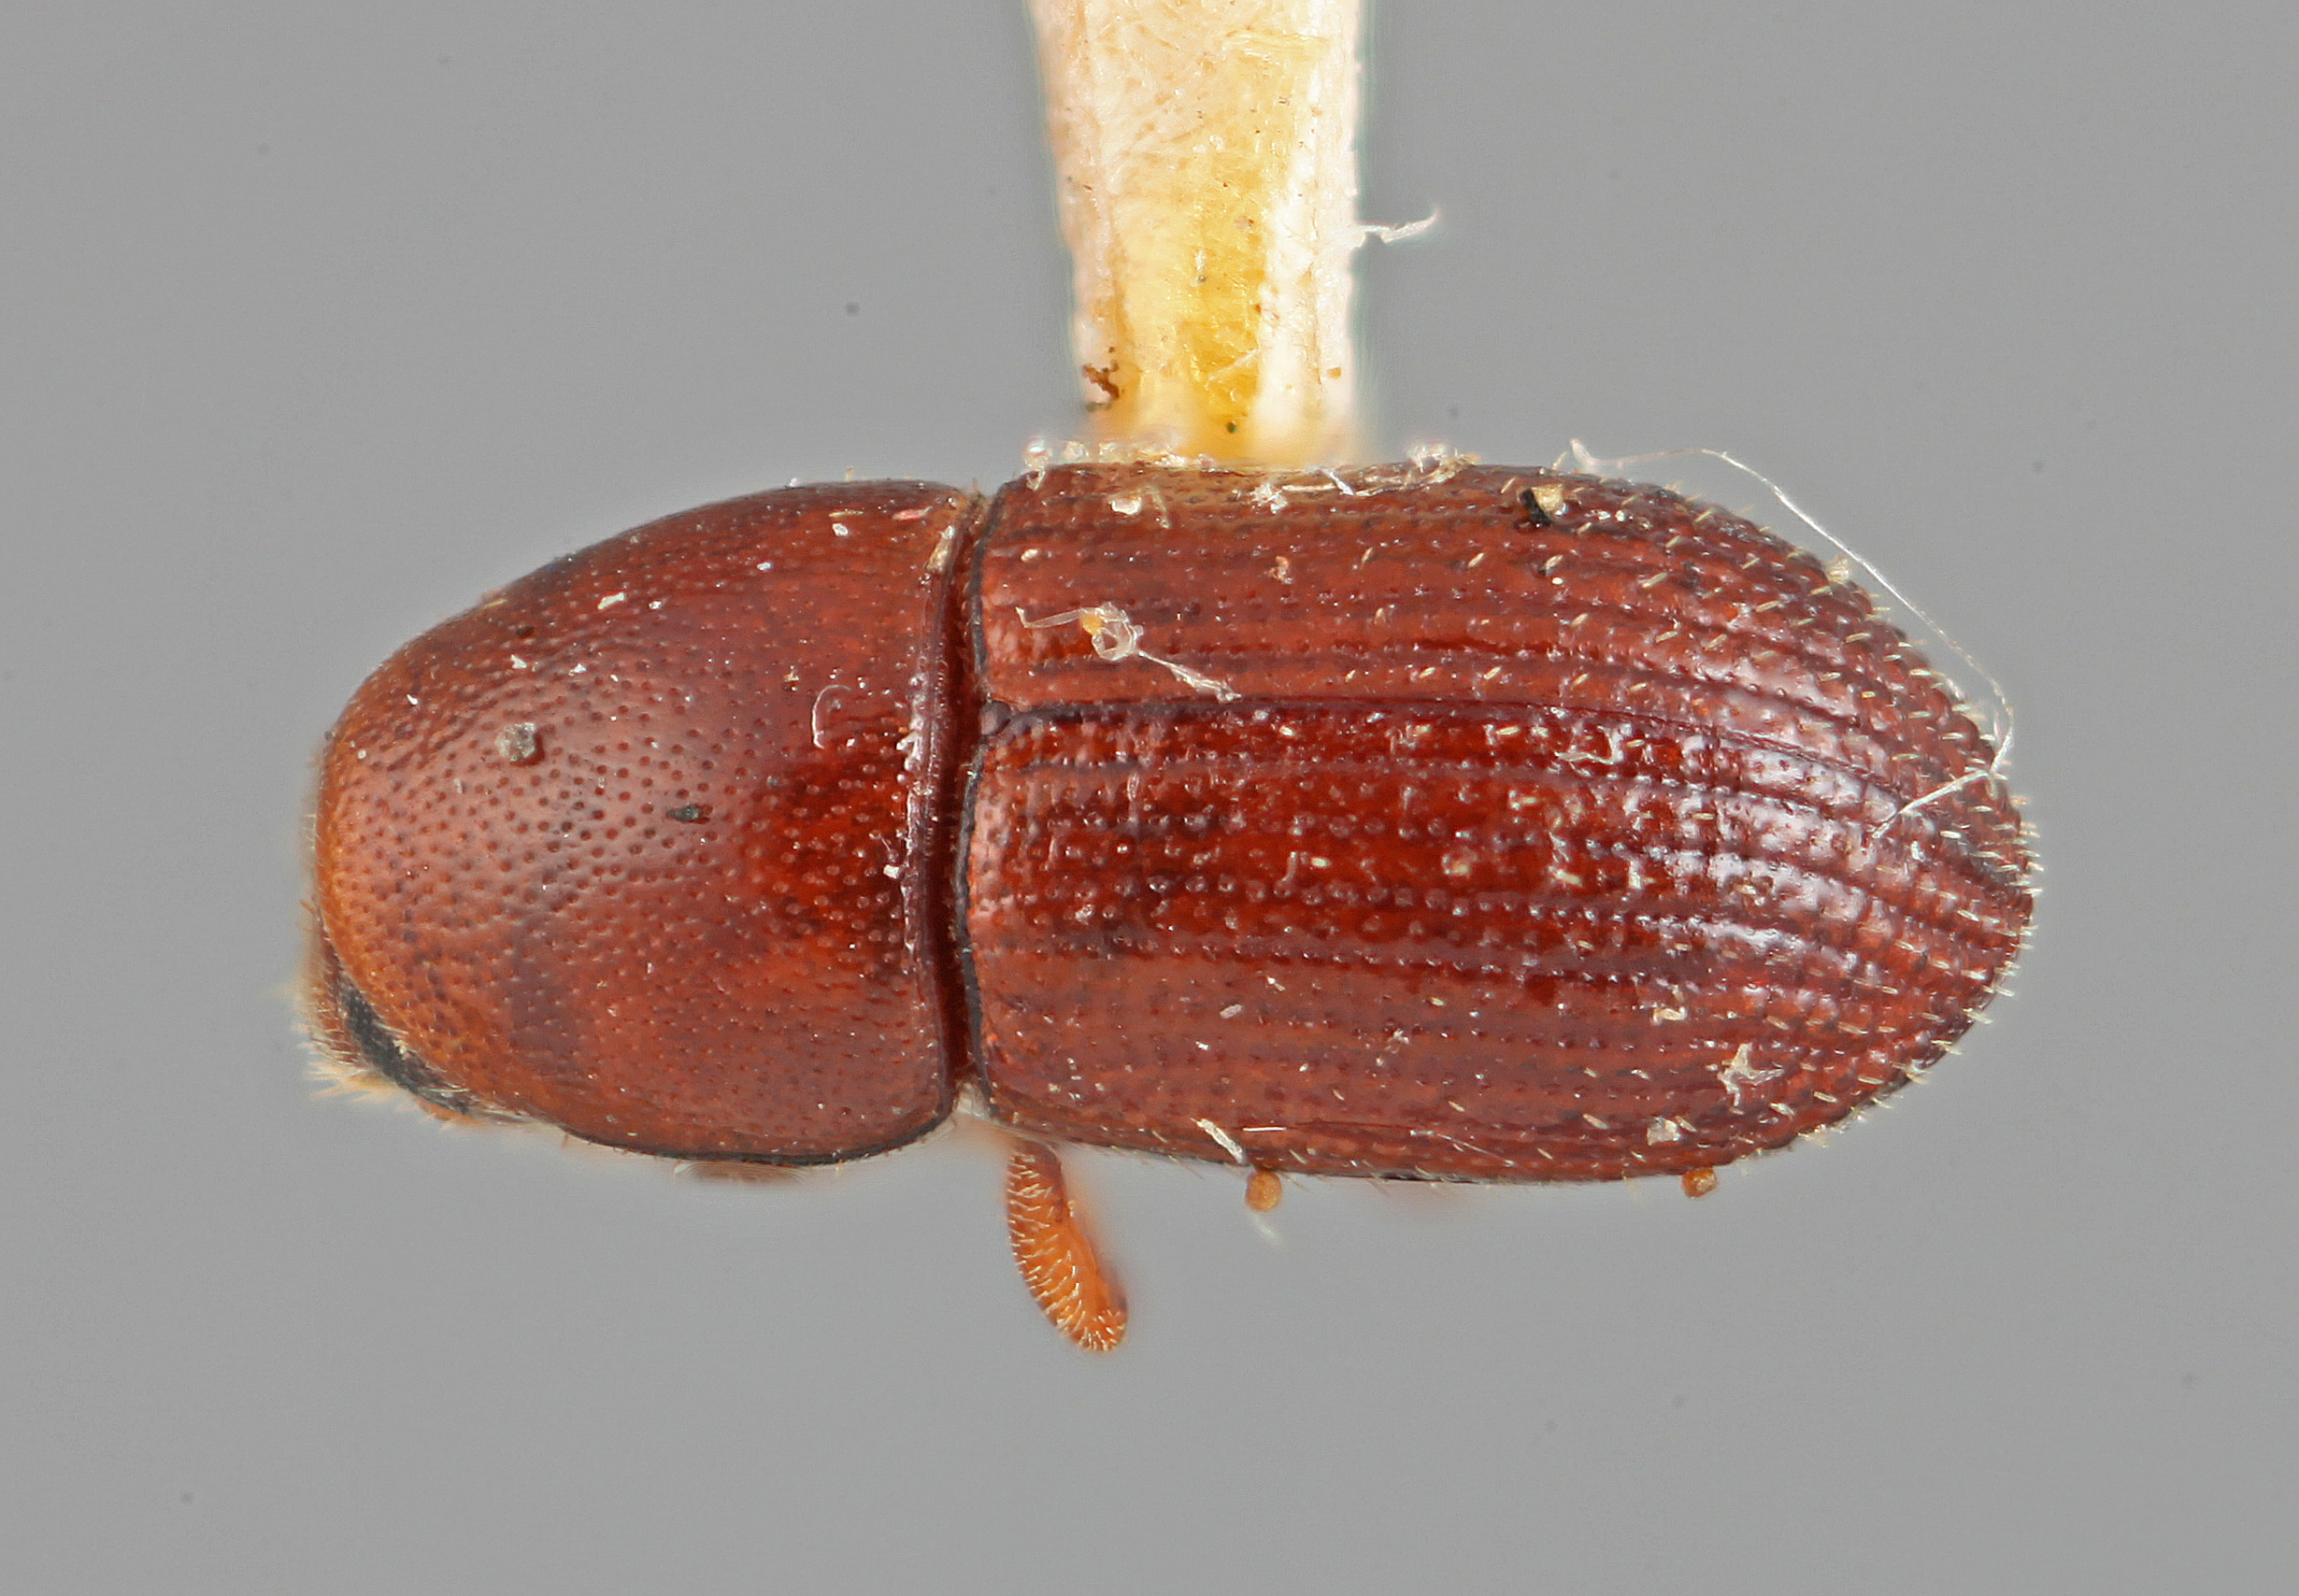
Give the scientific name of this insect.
Loganius ficus
